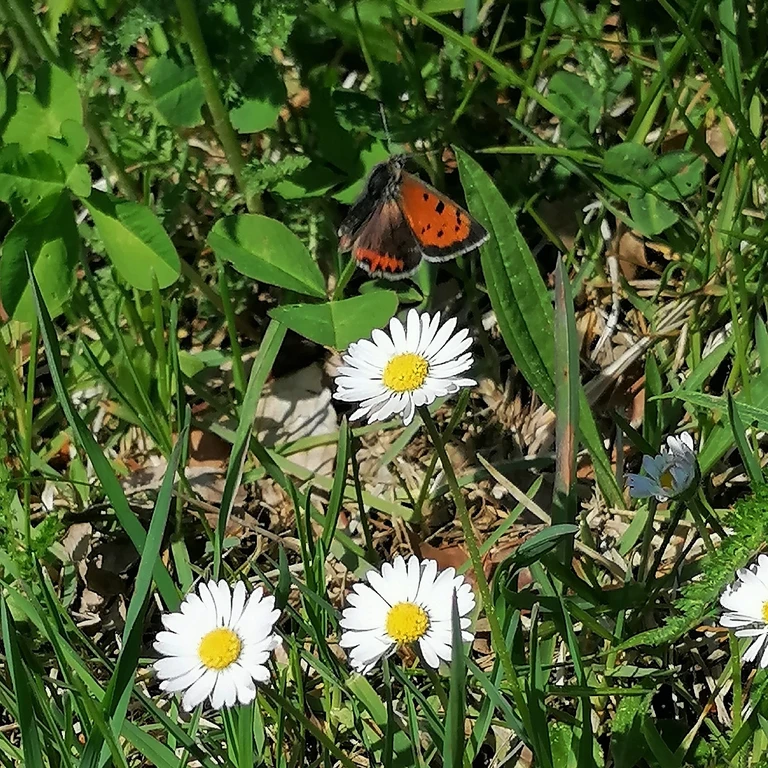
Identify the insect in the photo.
Lycaena phlaeas
